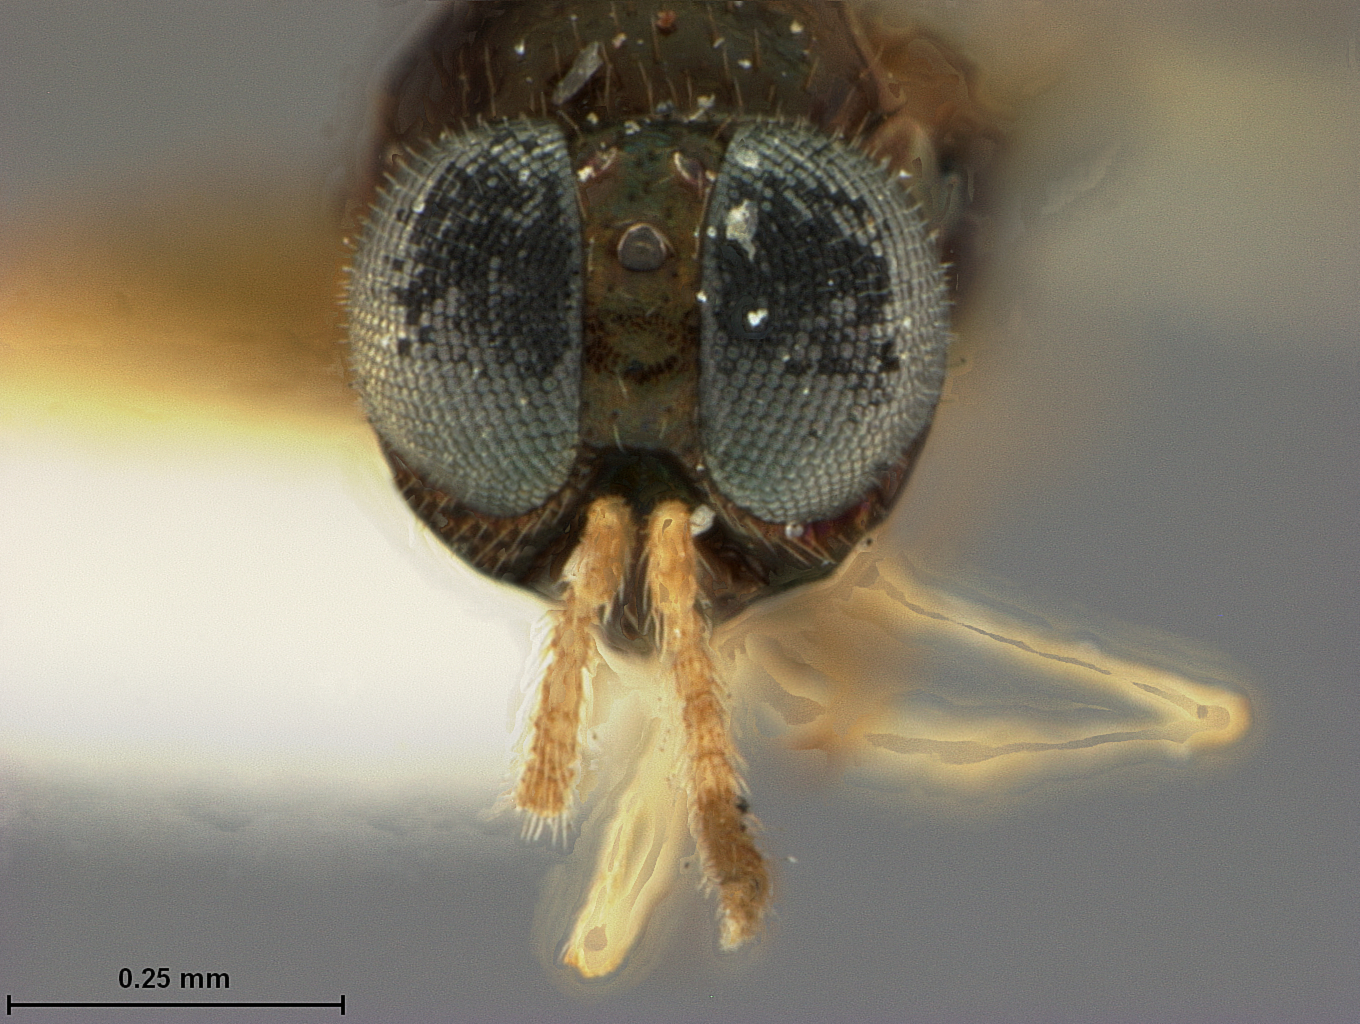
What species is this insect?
Aphidencyrtus pallidipes
